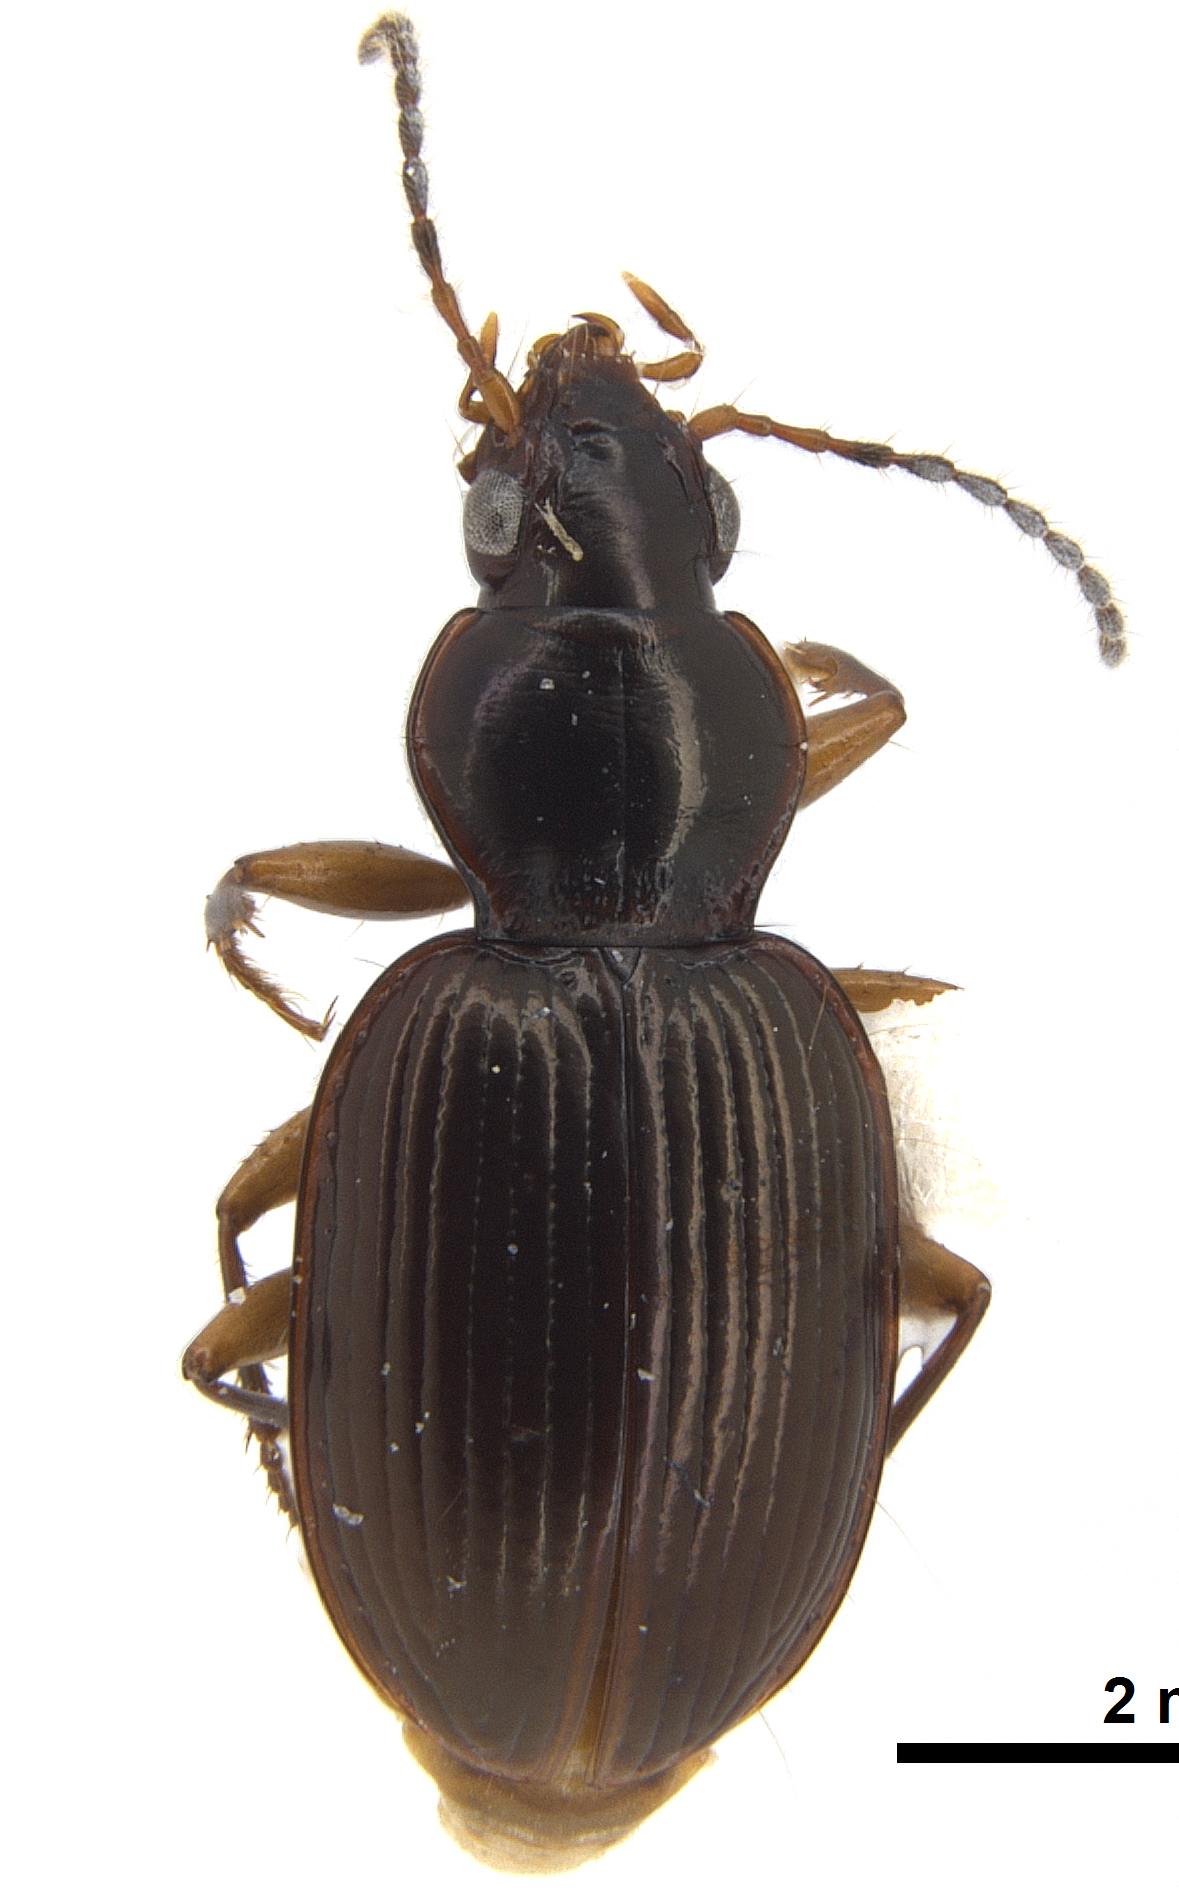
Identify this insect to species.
Mecyclothorax robustus
